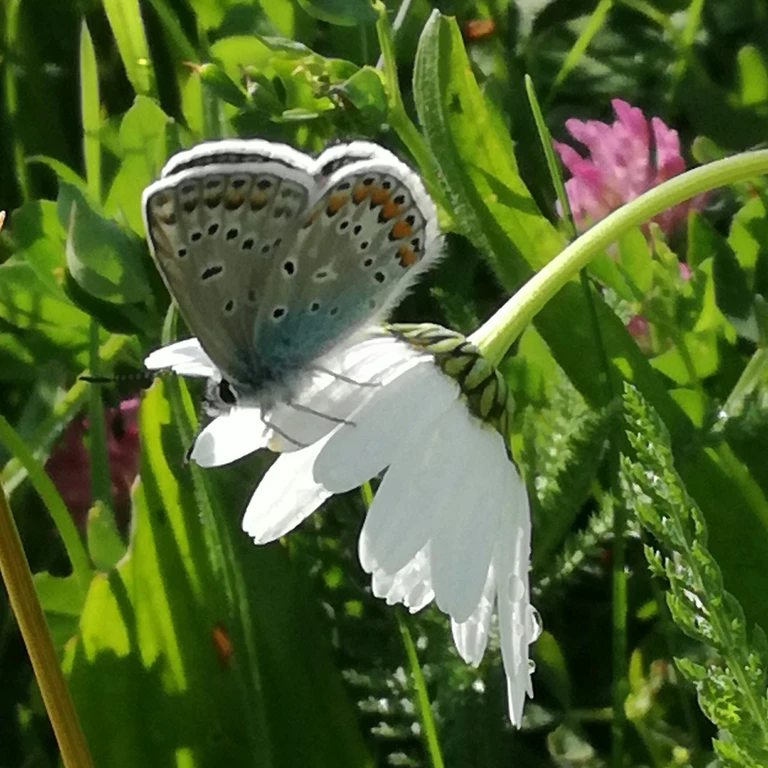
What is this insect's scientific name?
Polyommatus icarus
